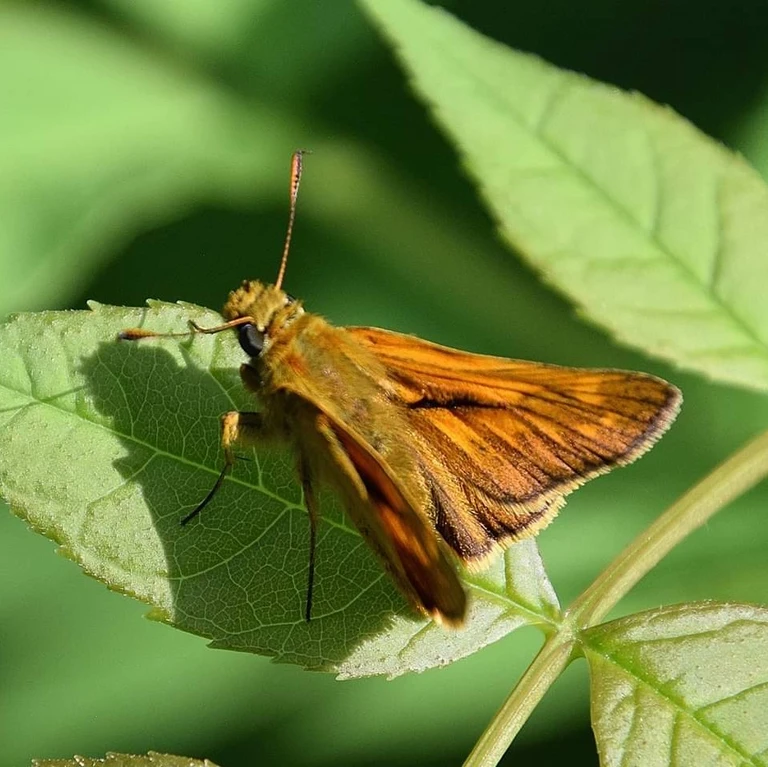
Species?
Ochlodes sylvanus (also Ochlodes venata)
